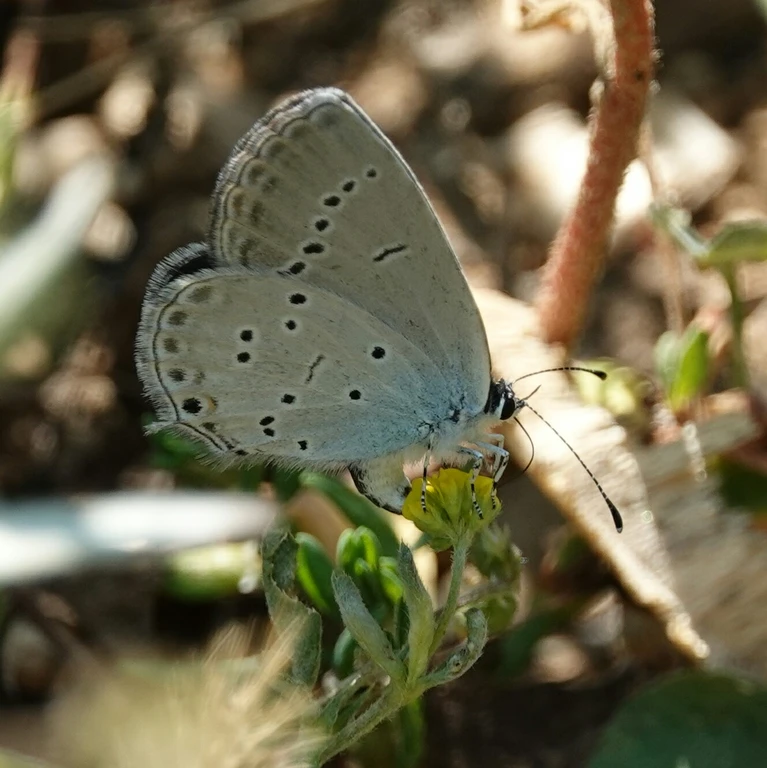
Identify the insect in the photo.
Cupido decolorata (also Elkalyce decolorata)
